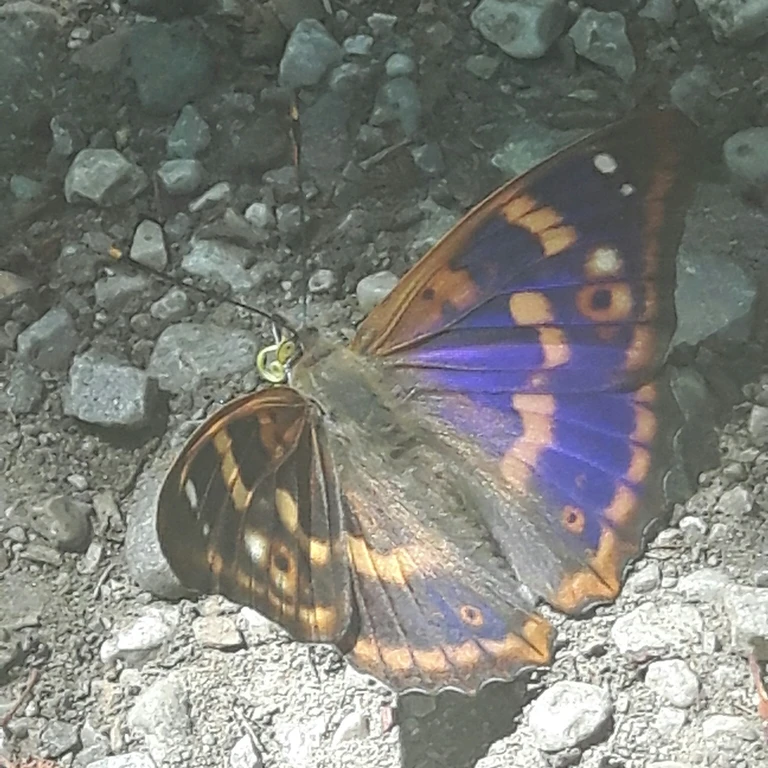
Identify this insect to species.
Apatura ilia
